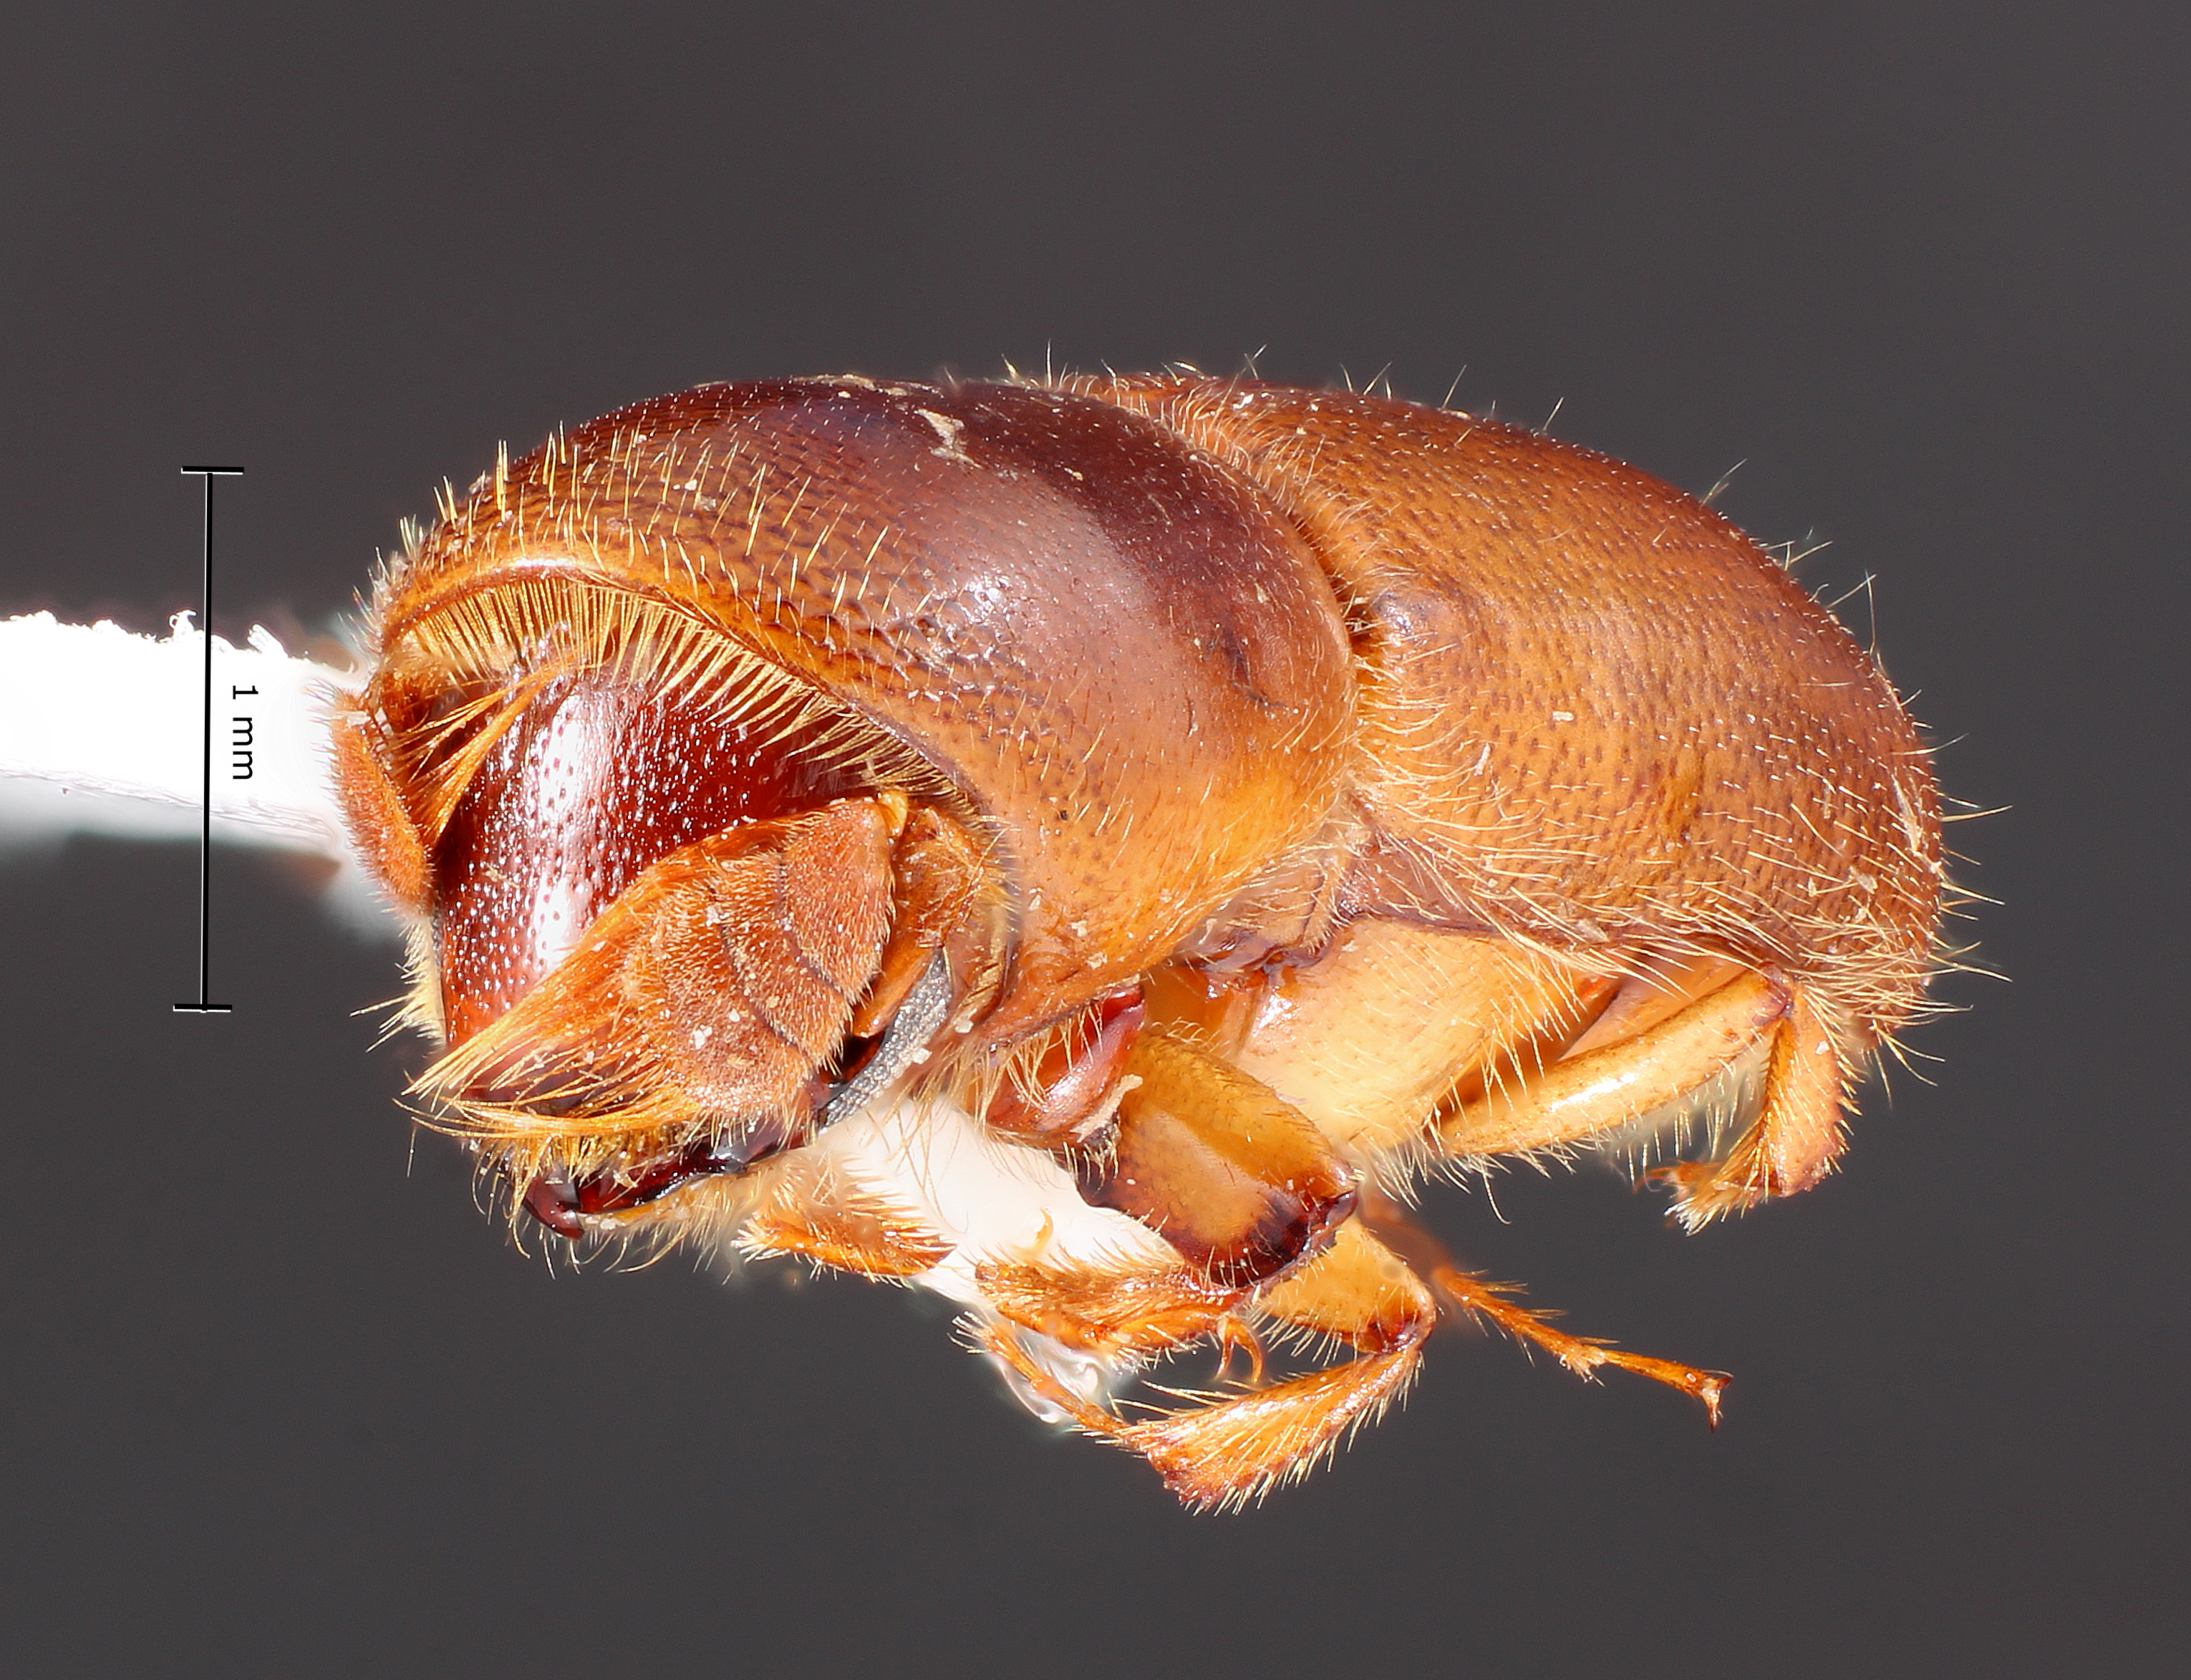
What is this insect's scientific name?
Monarthrum gnarum
